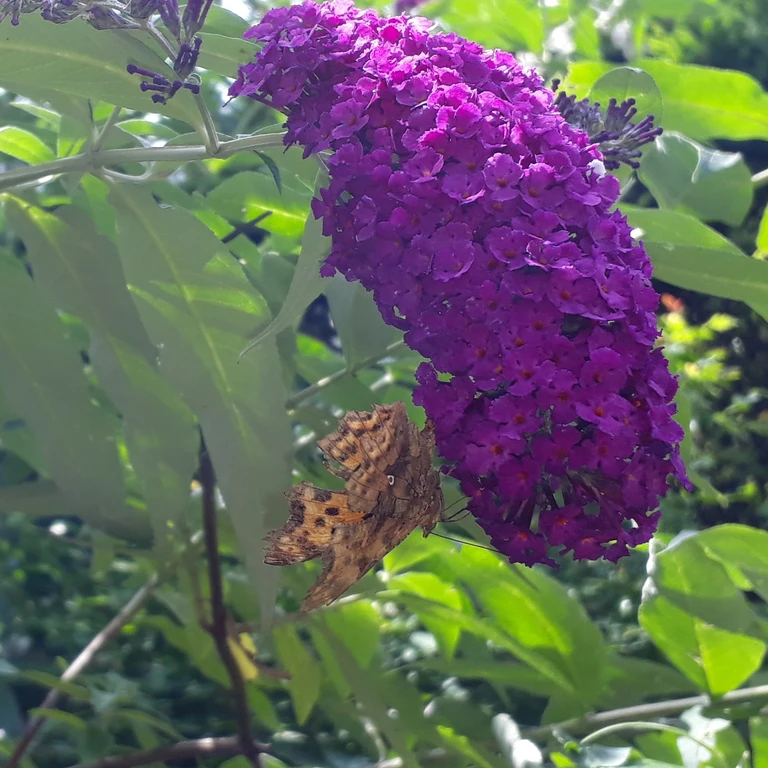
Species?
Polygonia c-album
